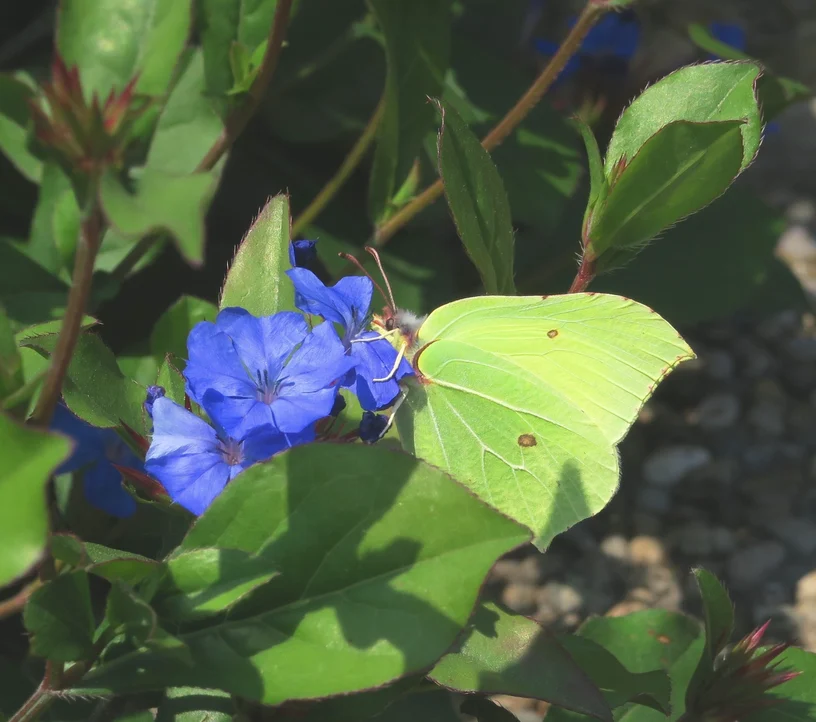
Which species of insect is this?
Gonepteryx rhamni
